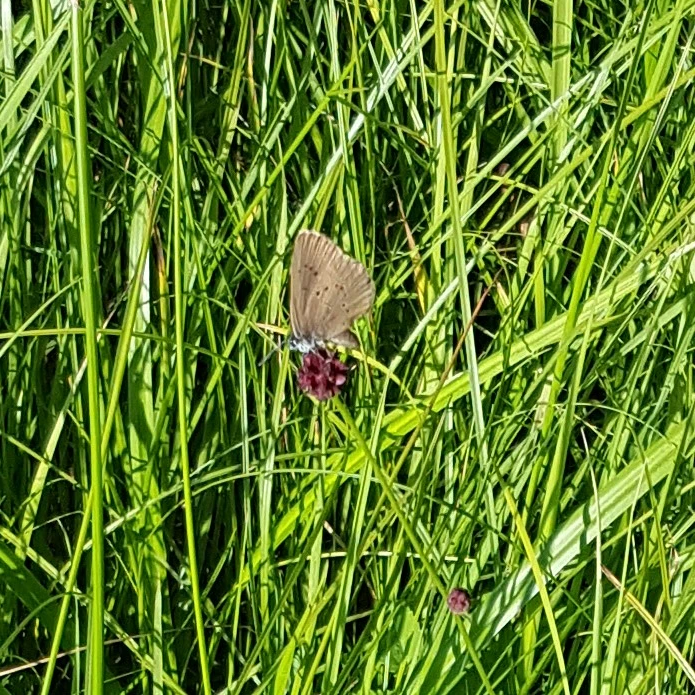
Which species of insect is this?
Phengaris nausithous (also Maculinea nausithous)
